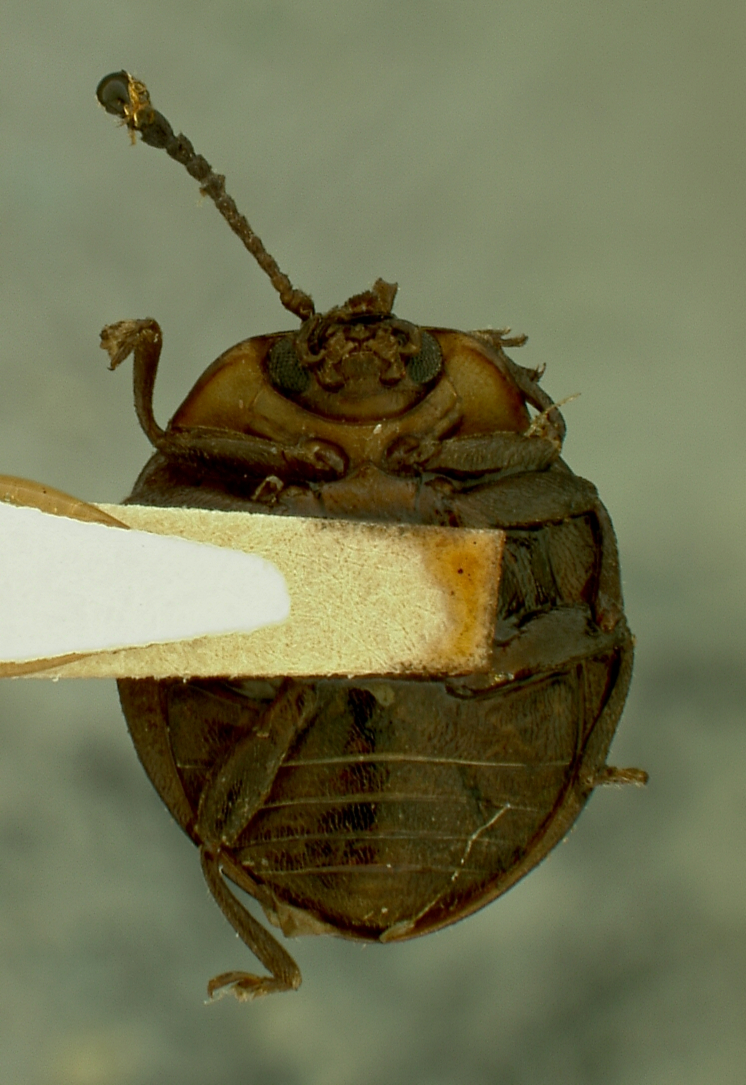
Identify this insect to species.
Beccaria septemguttata
